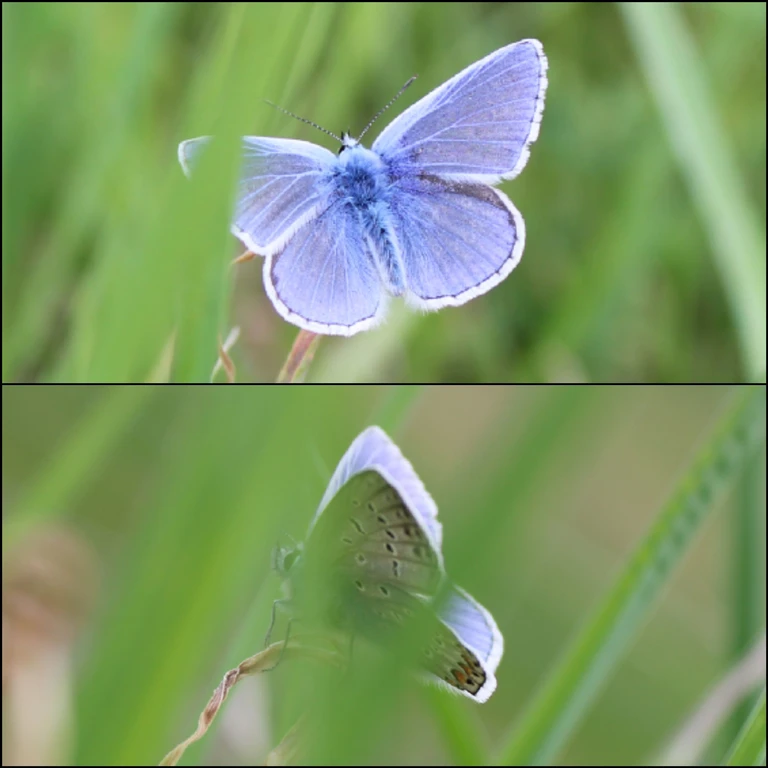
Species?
Polyommatus icarus
